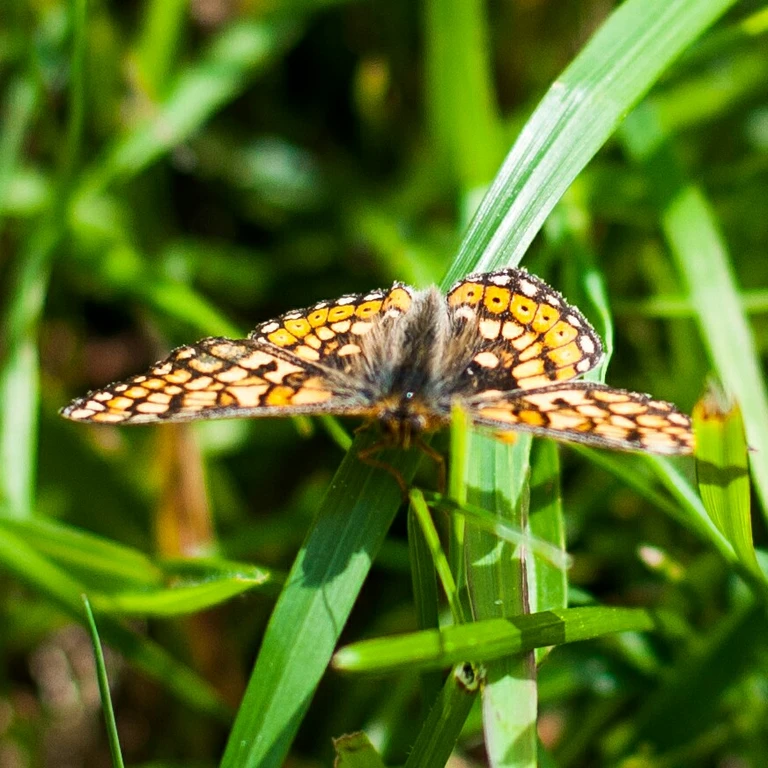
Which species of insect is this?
Euphydryas aurinia
